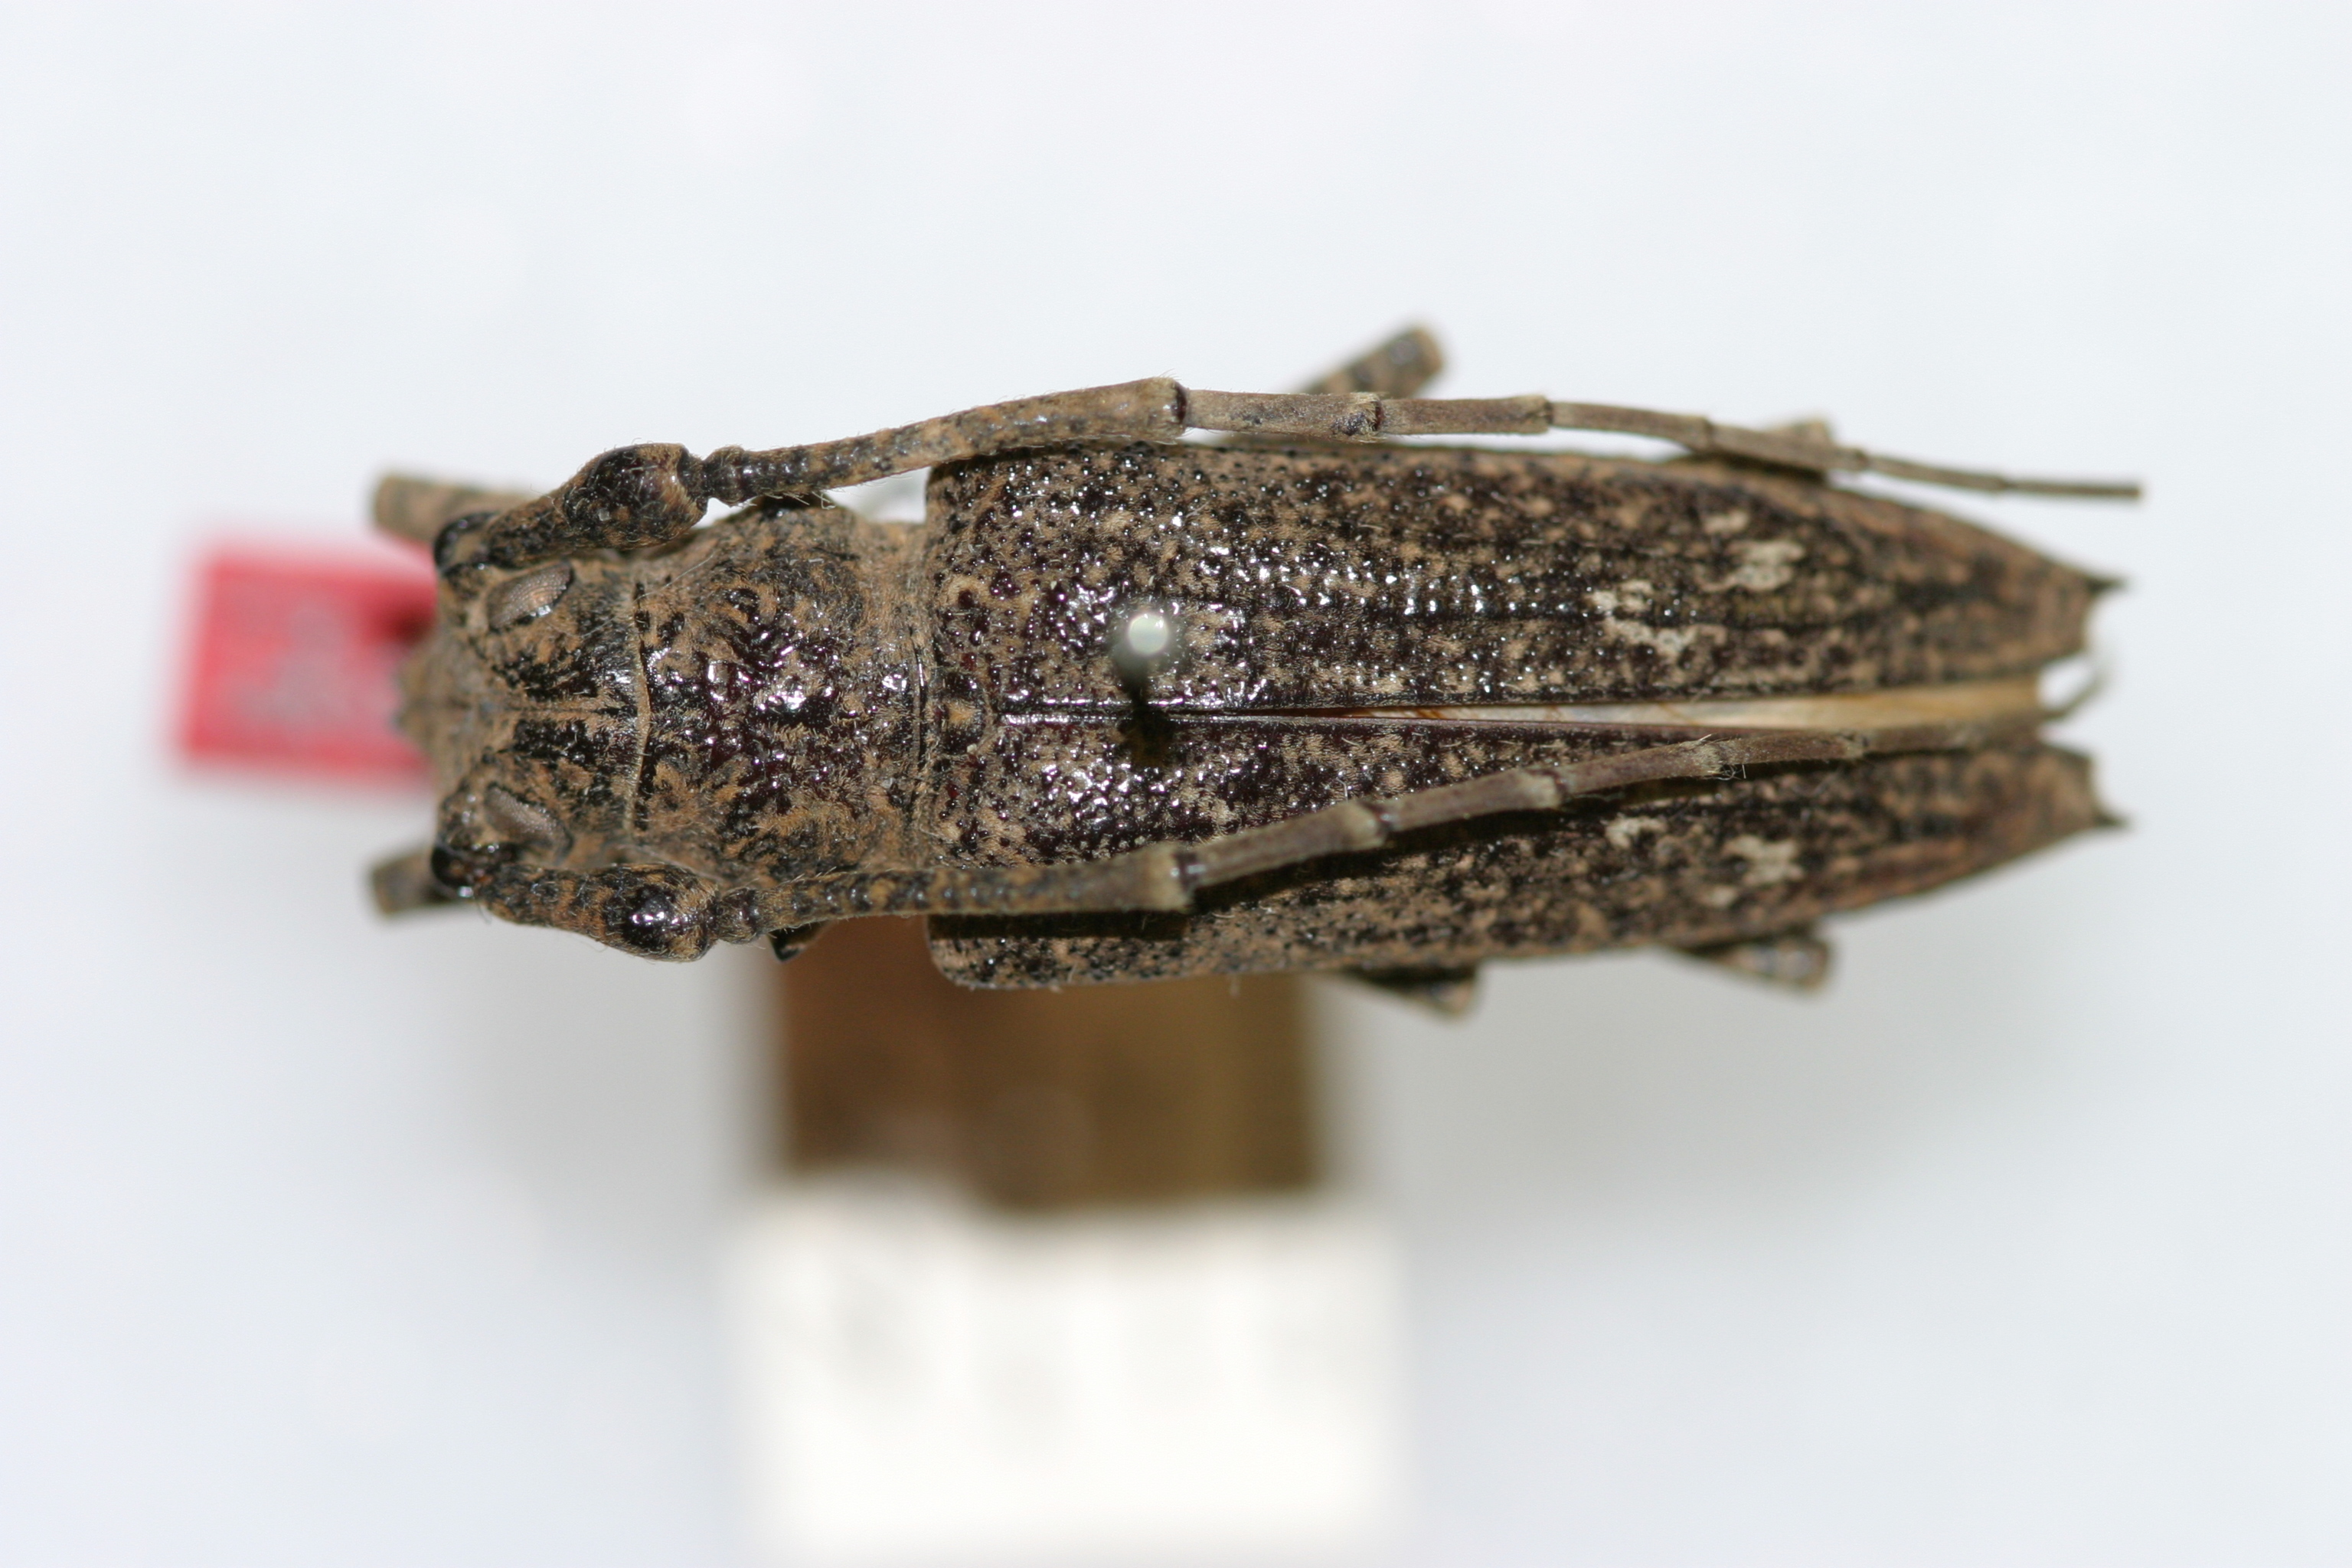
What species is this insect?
Mulciber maculosus
